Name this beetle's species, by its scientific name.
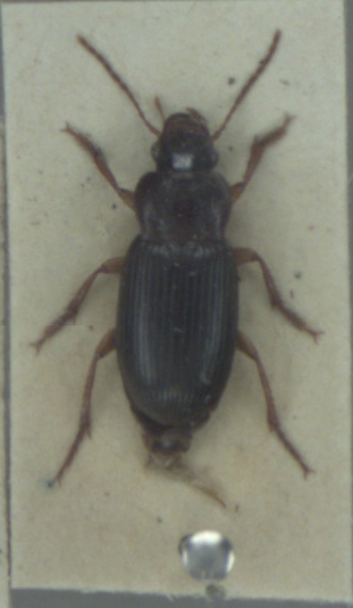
Ophonus rufibarbis
